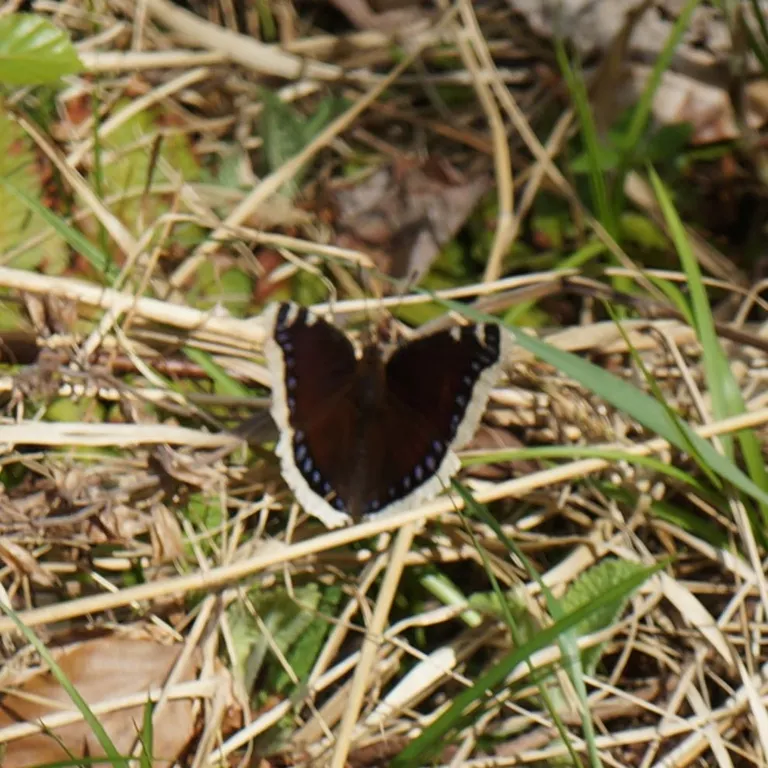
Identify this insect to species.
Nymphalis antiopa
